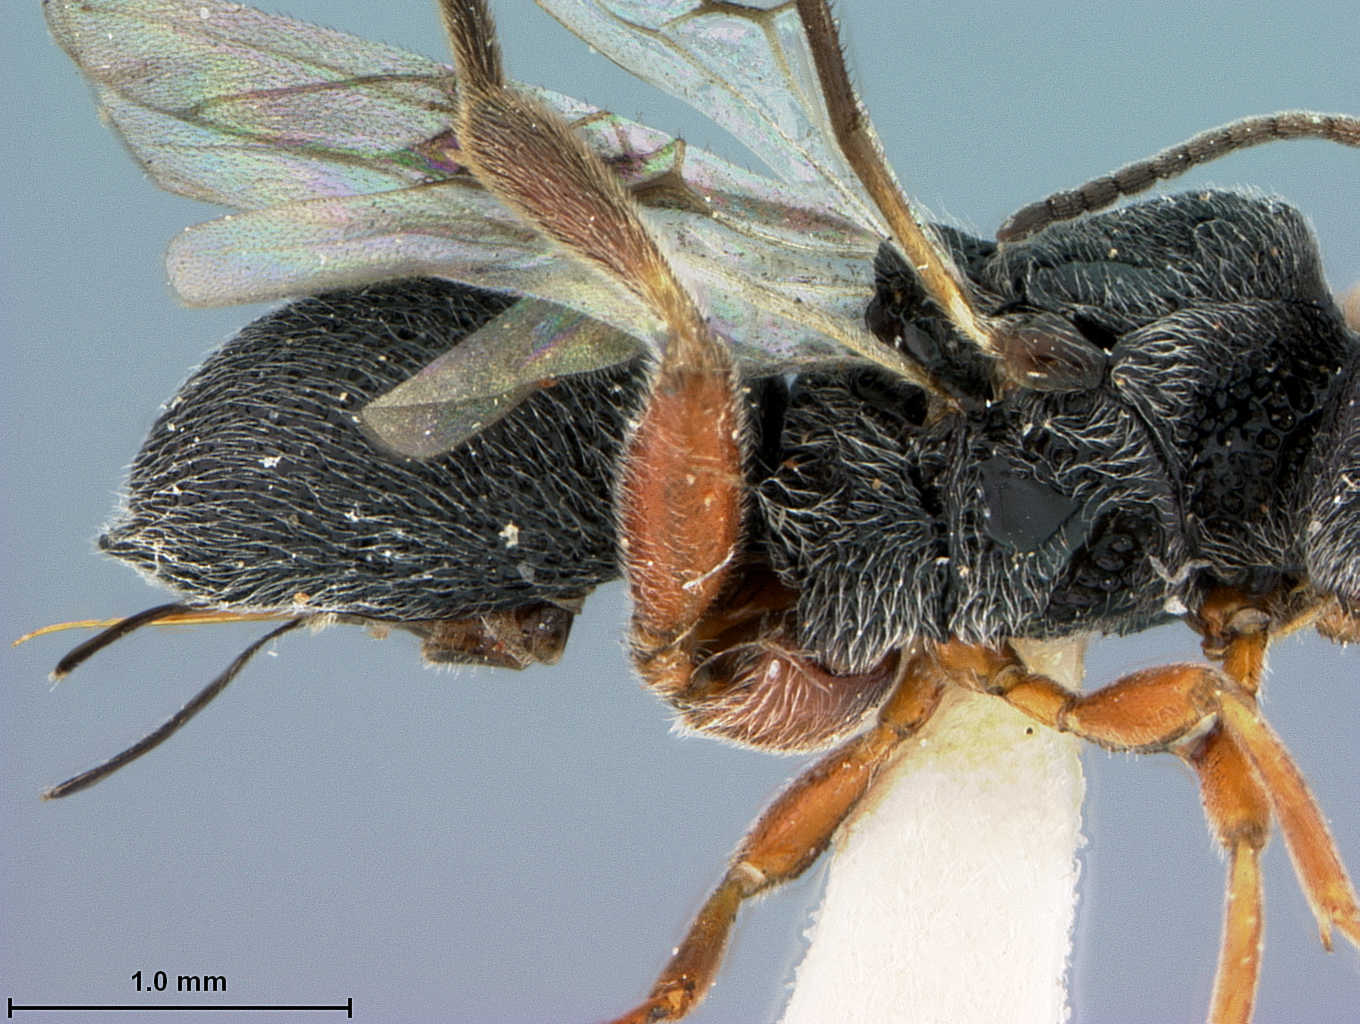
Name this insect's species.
Urosigalphus panamalensis
